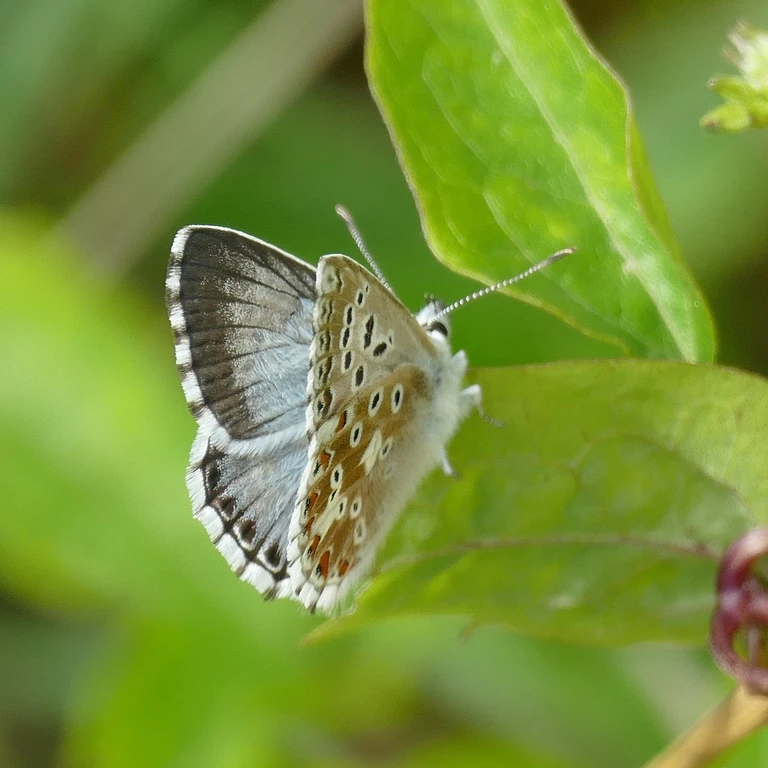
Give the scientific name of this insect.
Lysandra coridon
